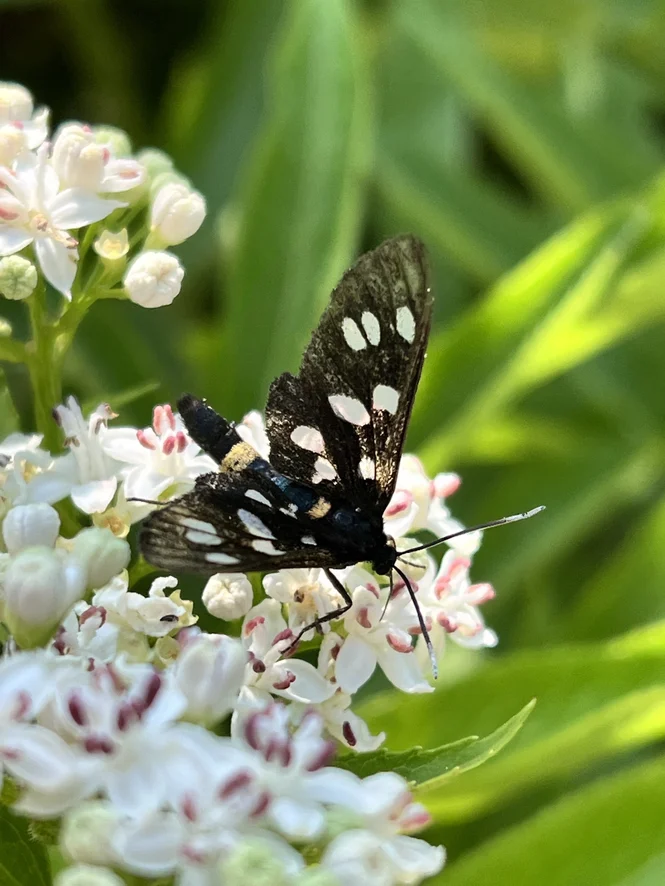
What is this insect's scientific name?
Amata phegea
